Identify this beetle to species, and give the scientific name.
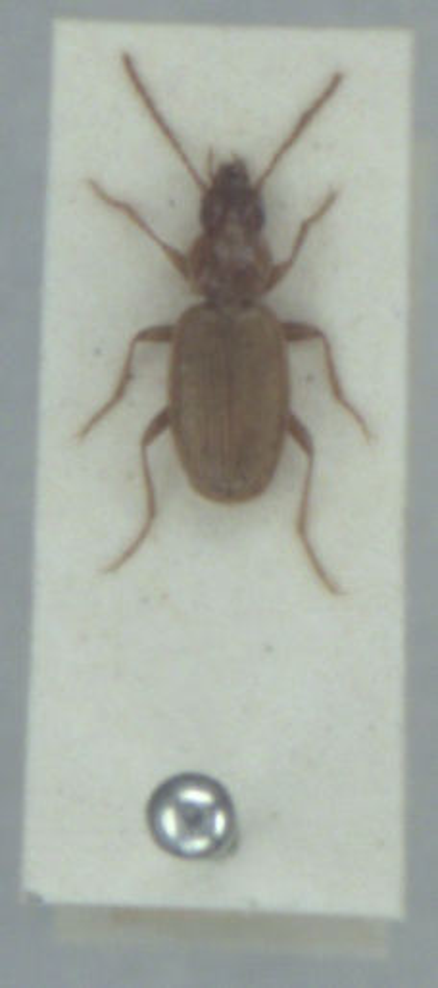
Trechus fulvus
